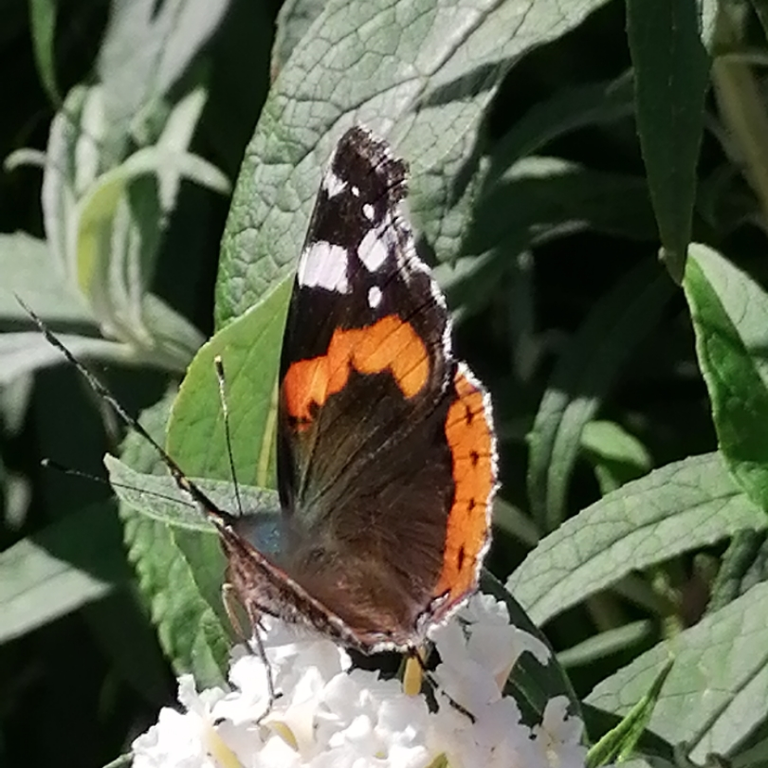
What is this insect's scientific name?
Vanessa atalanta
